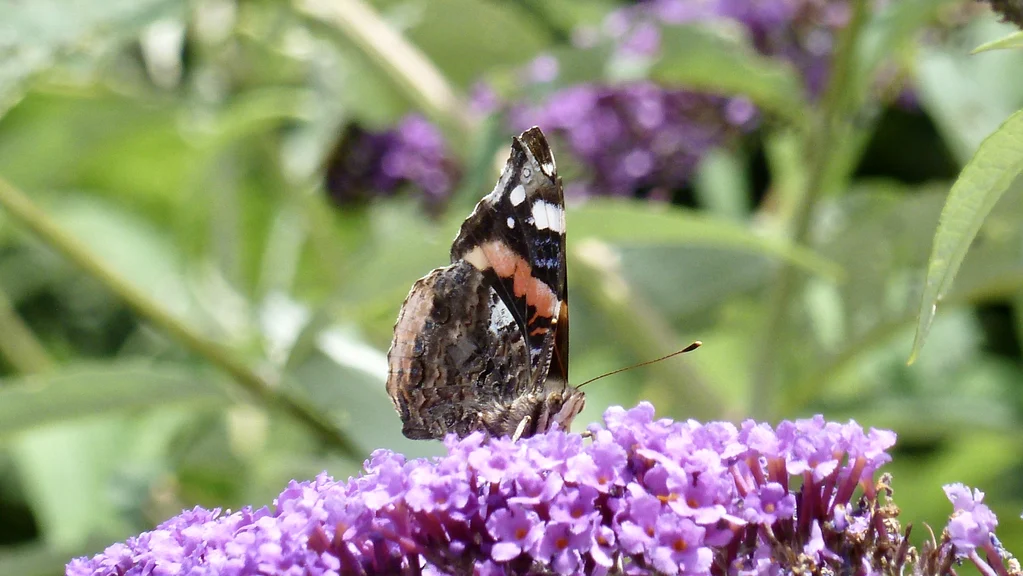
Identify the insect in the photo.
Vanessa atalanta
